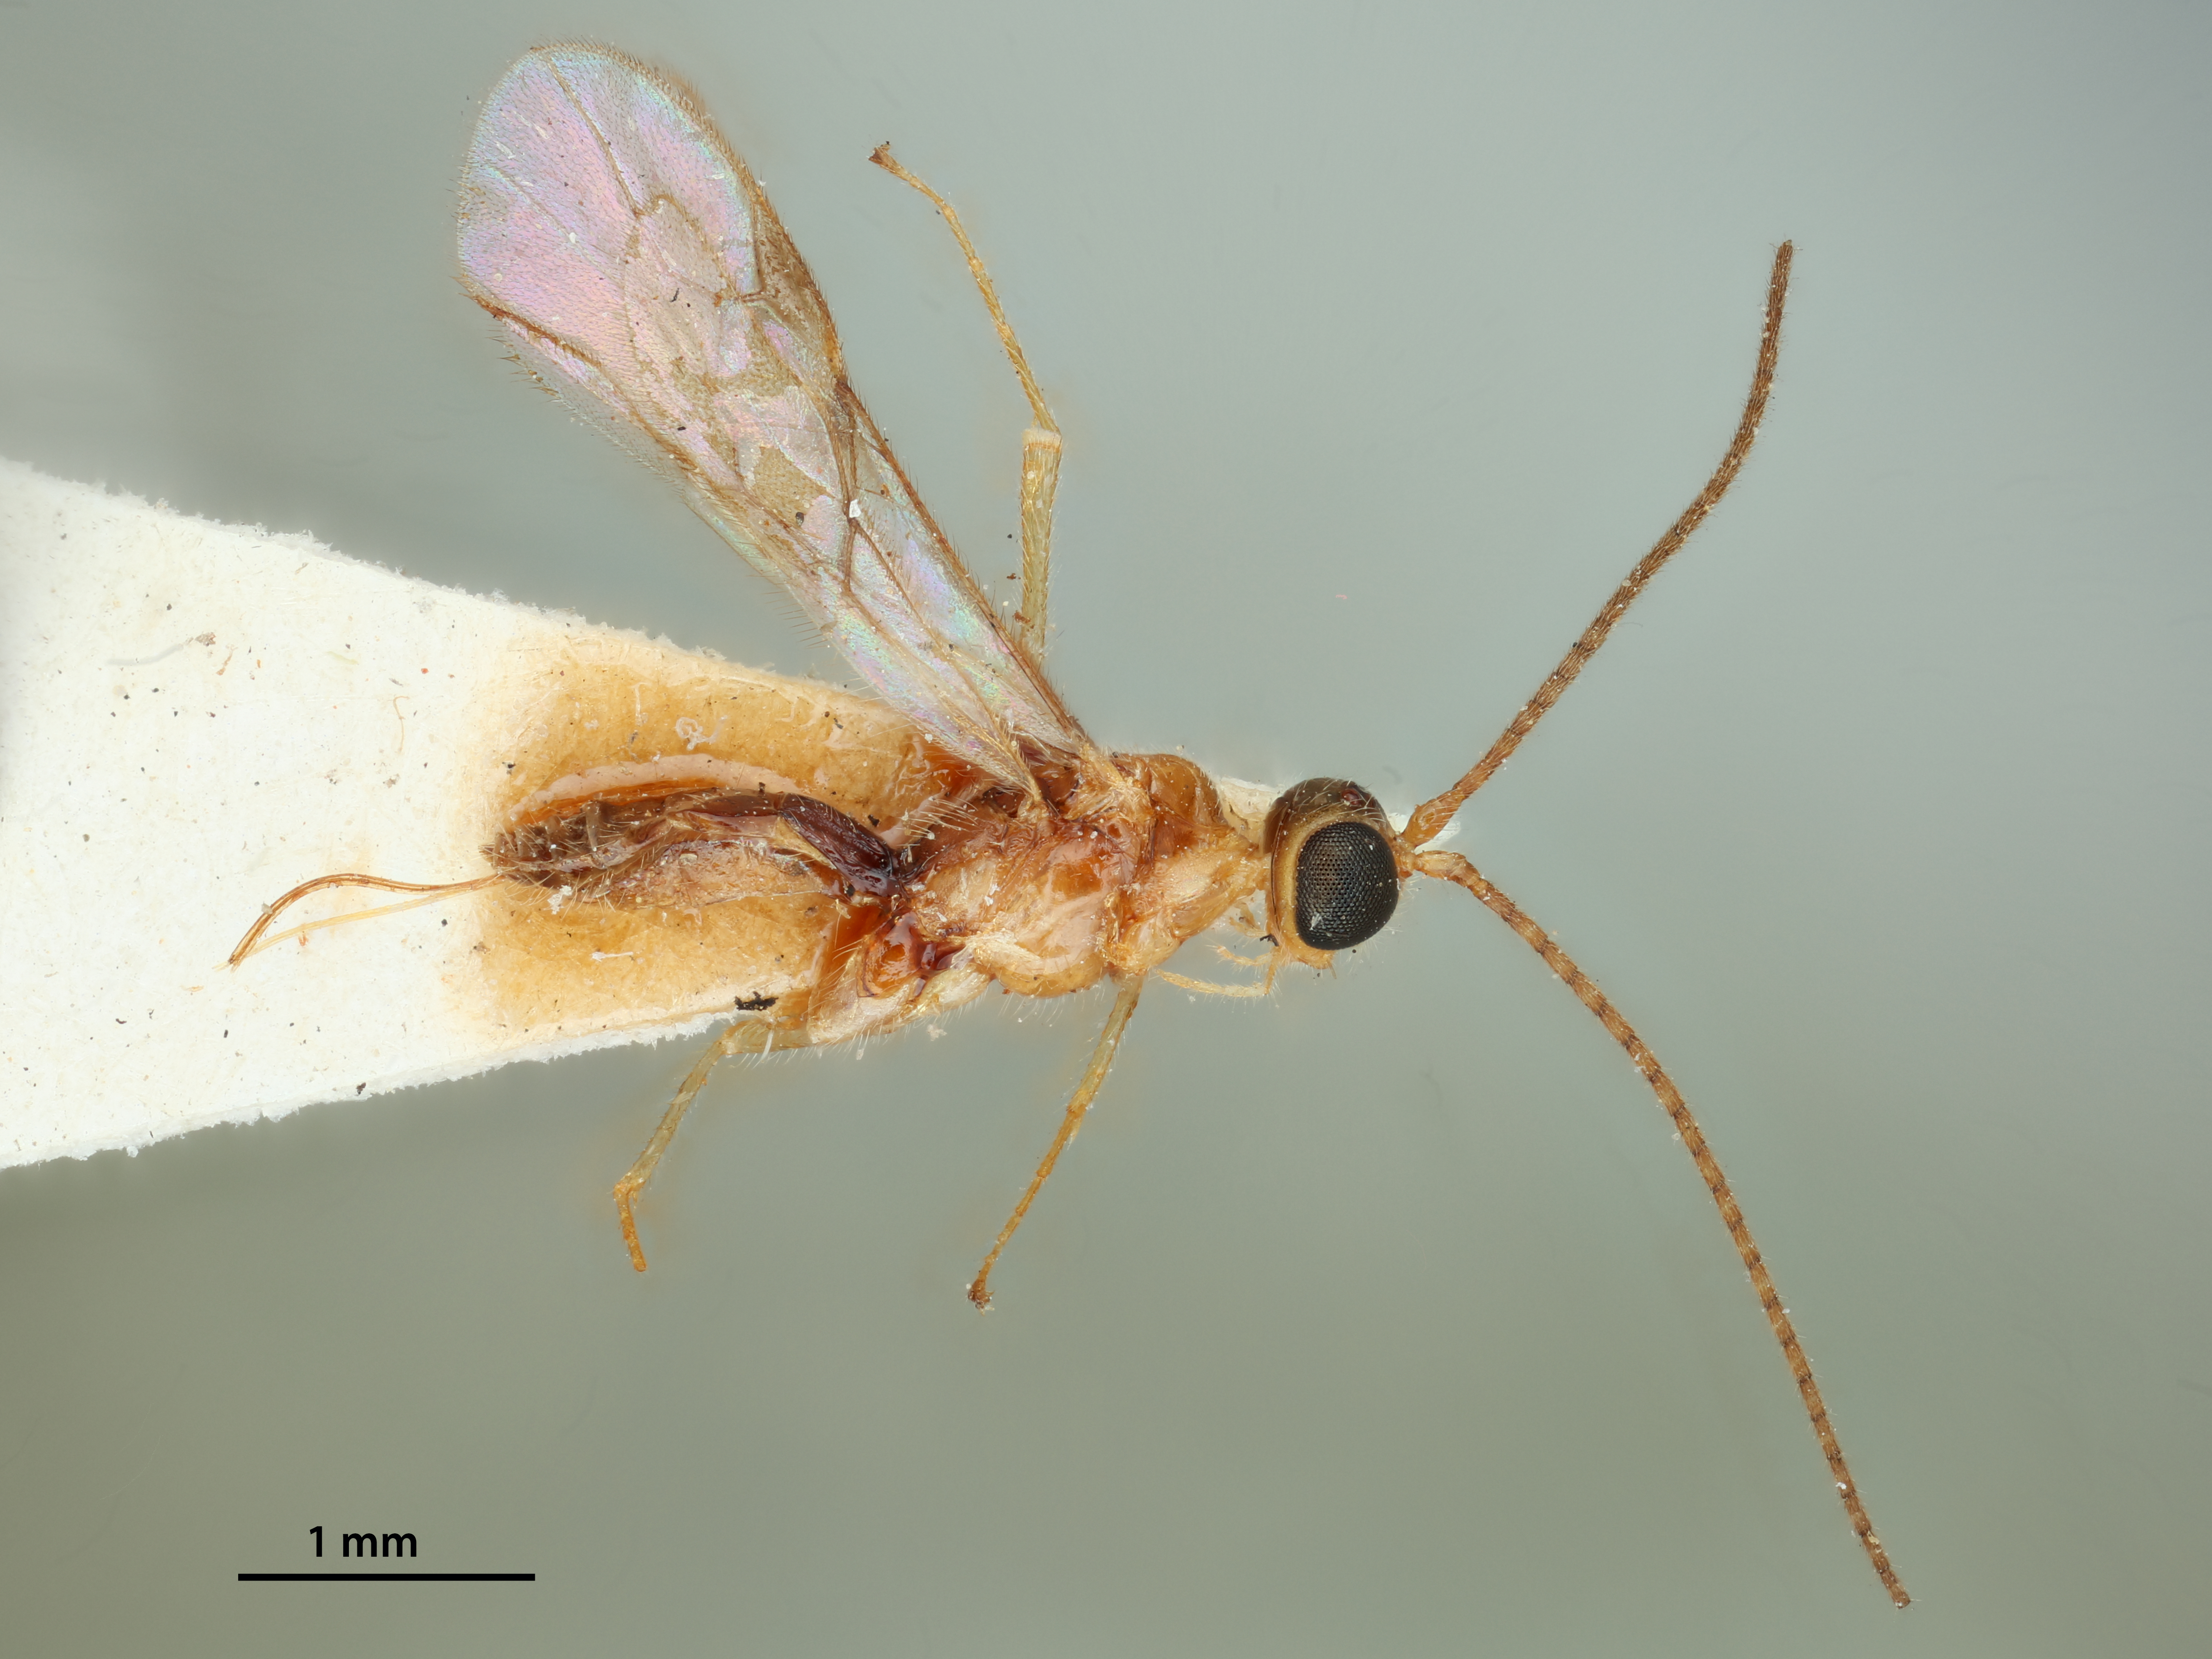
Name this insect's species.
Rhyssalus brunneiventris
